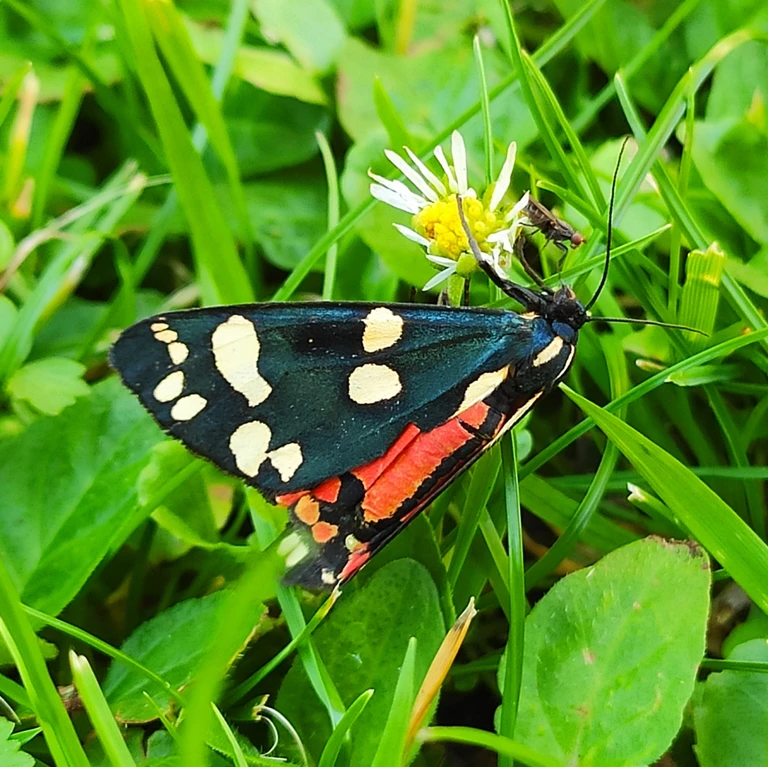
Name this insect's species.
Callimorpha dominula
